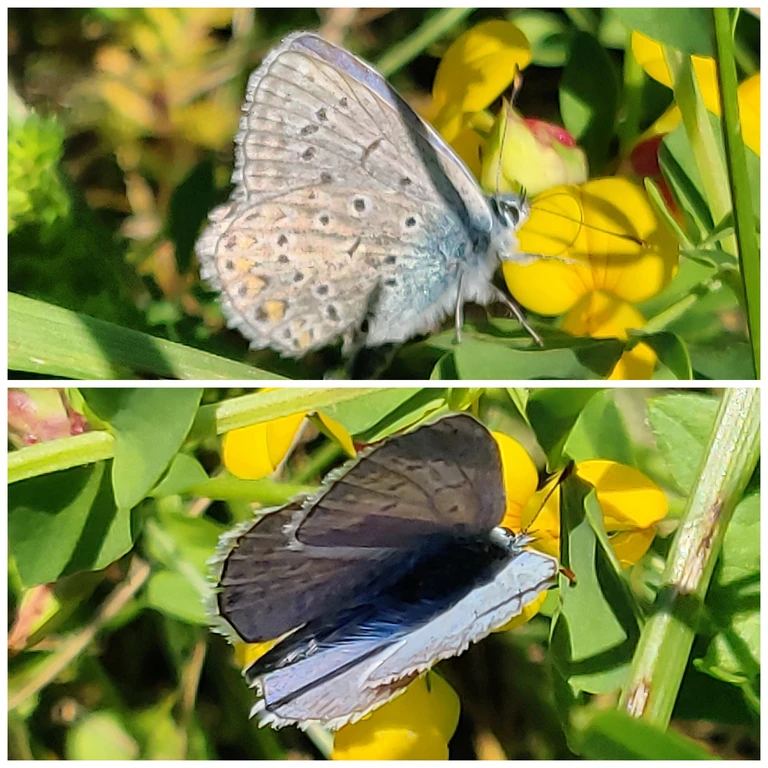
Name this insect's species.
Polyommatus icarus
